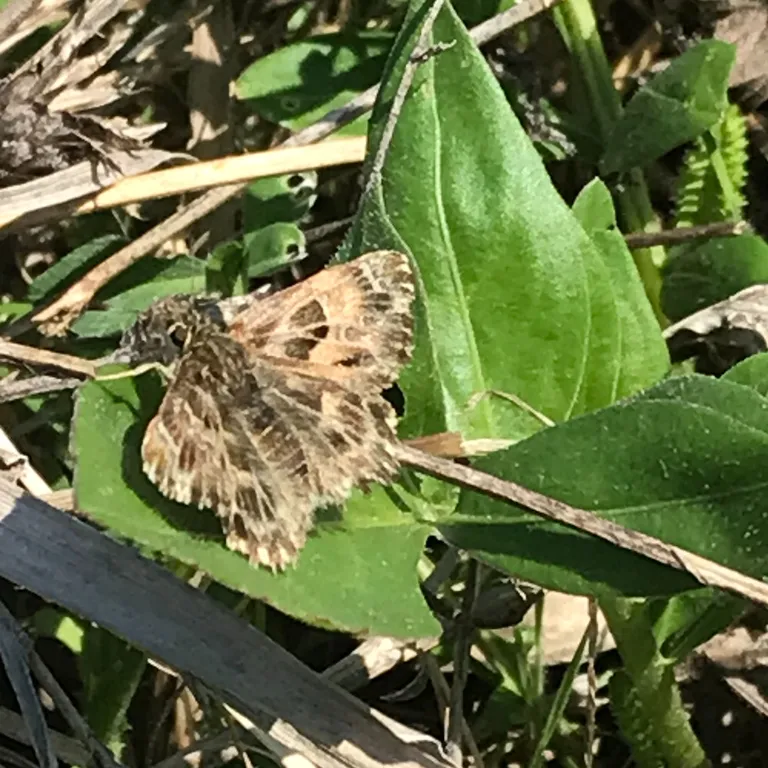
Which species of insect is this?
Carcharodus alceae
